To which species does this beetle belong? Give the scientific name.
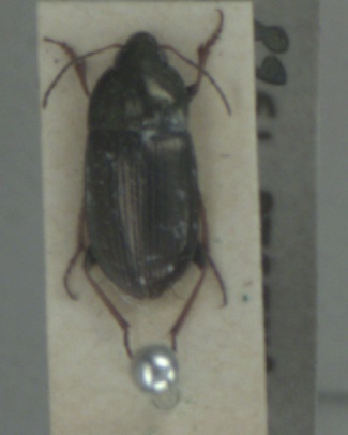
Amara plebeja
